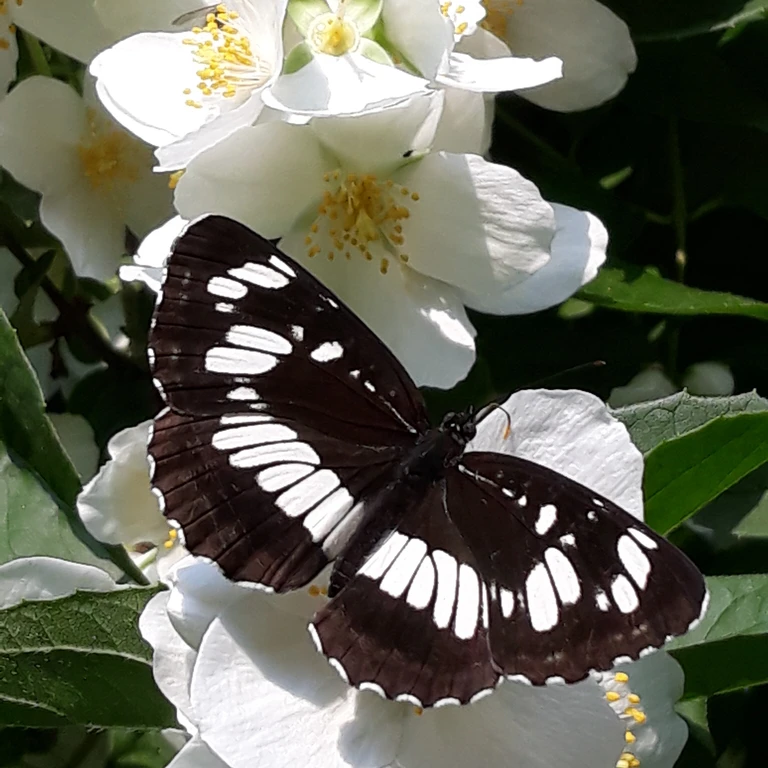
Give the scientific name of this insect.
Neptis rivularis
